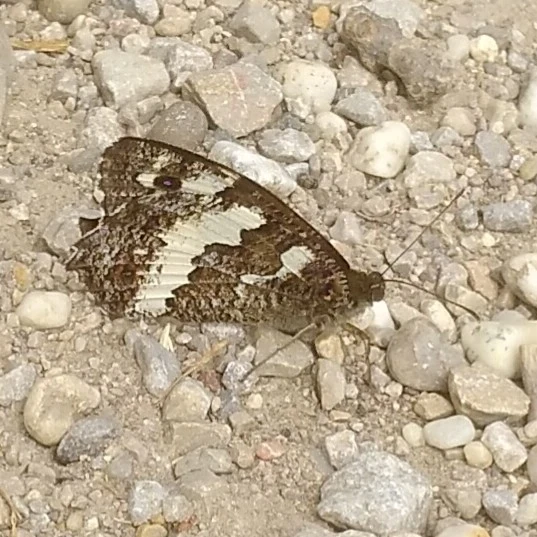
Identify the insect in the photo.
Brintesia circe
